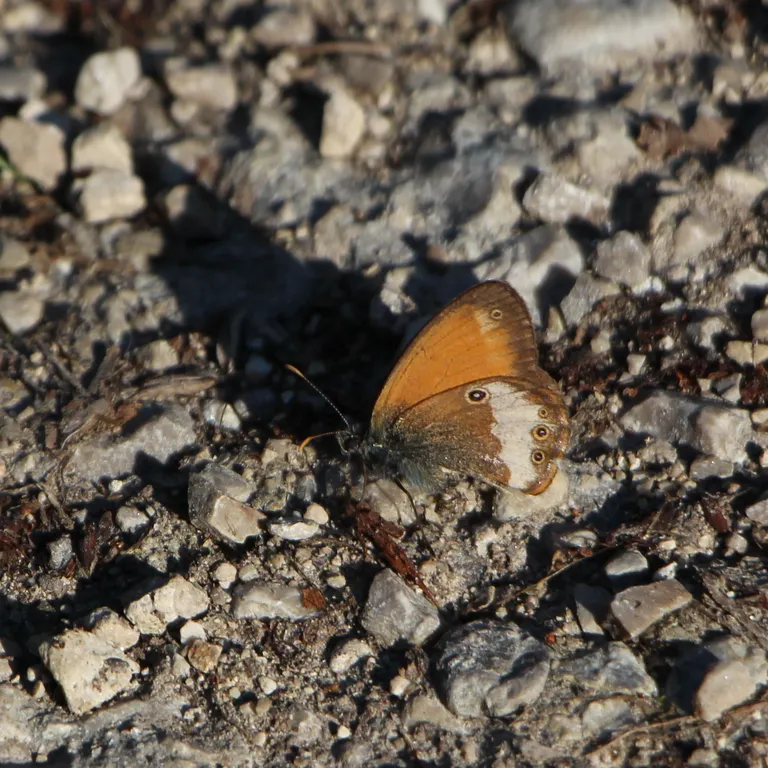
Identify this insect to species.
Coenonympha arcania
